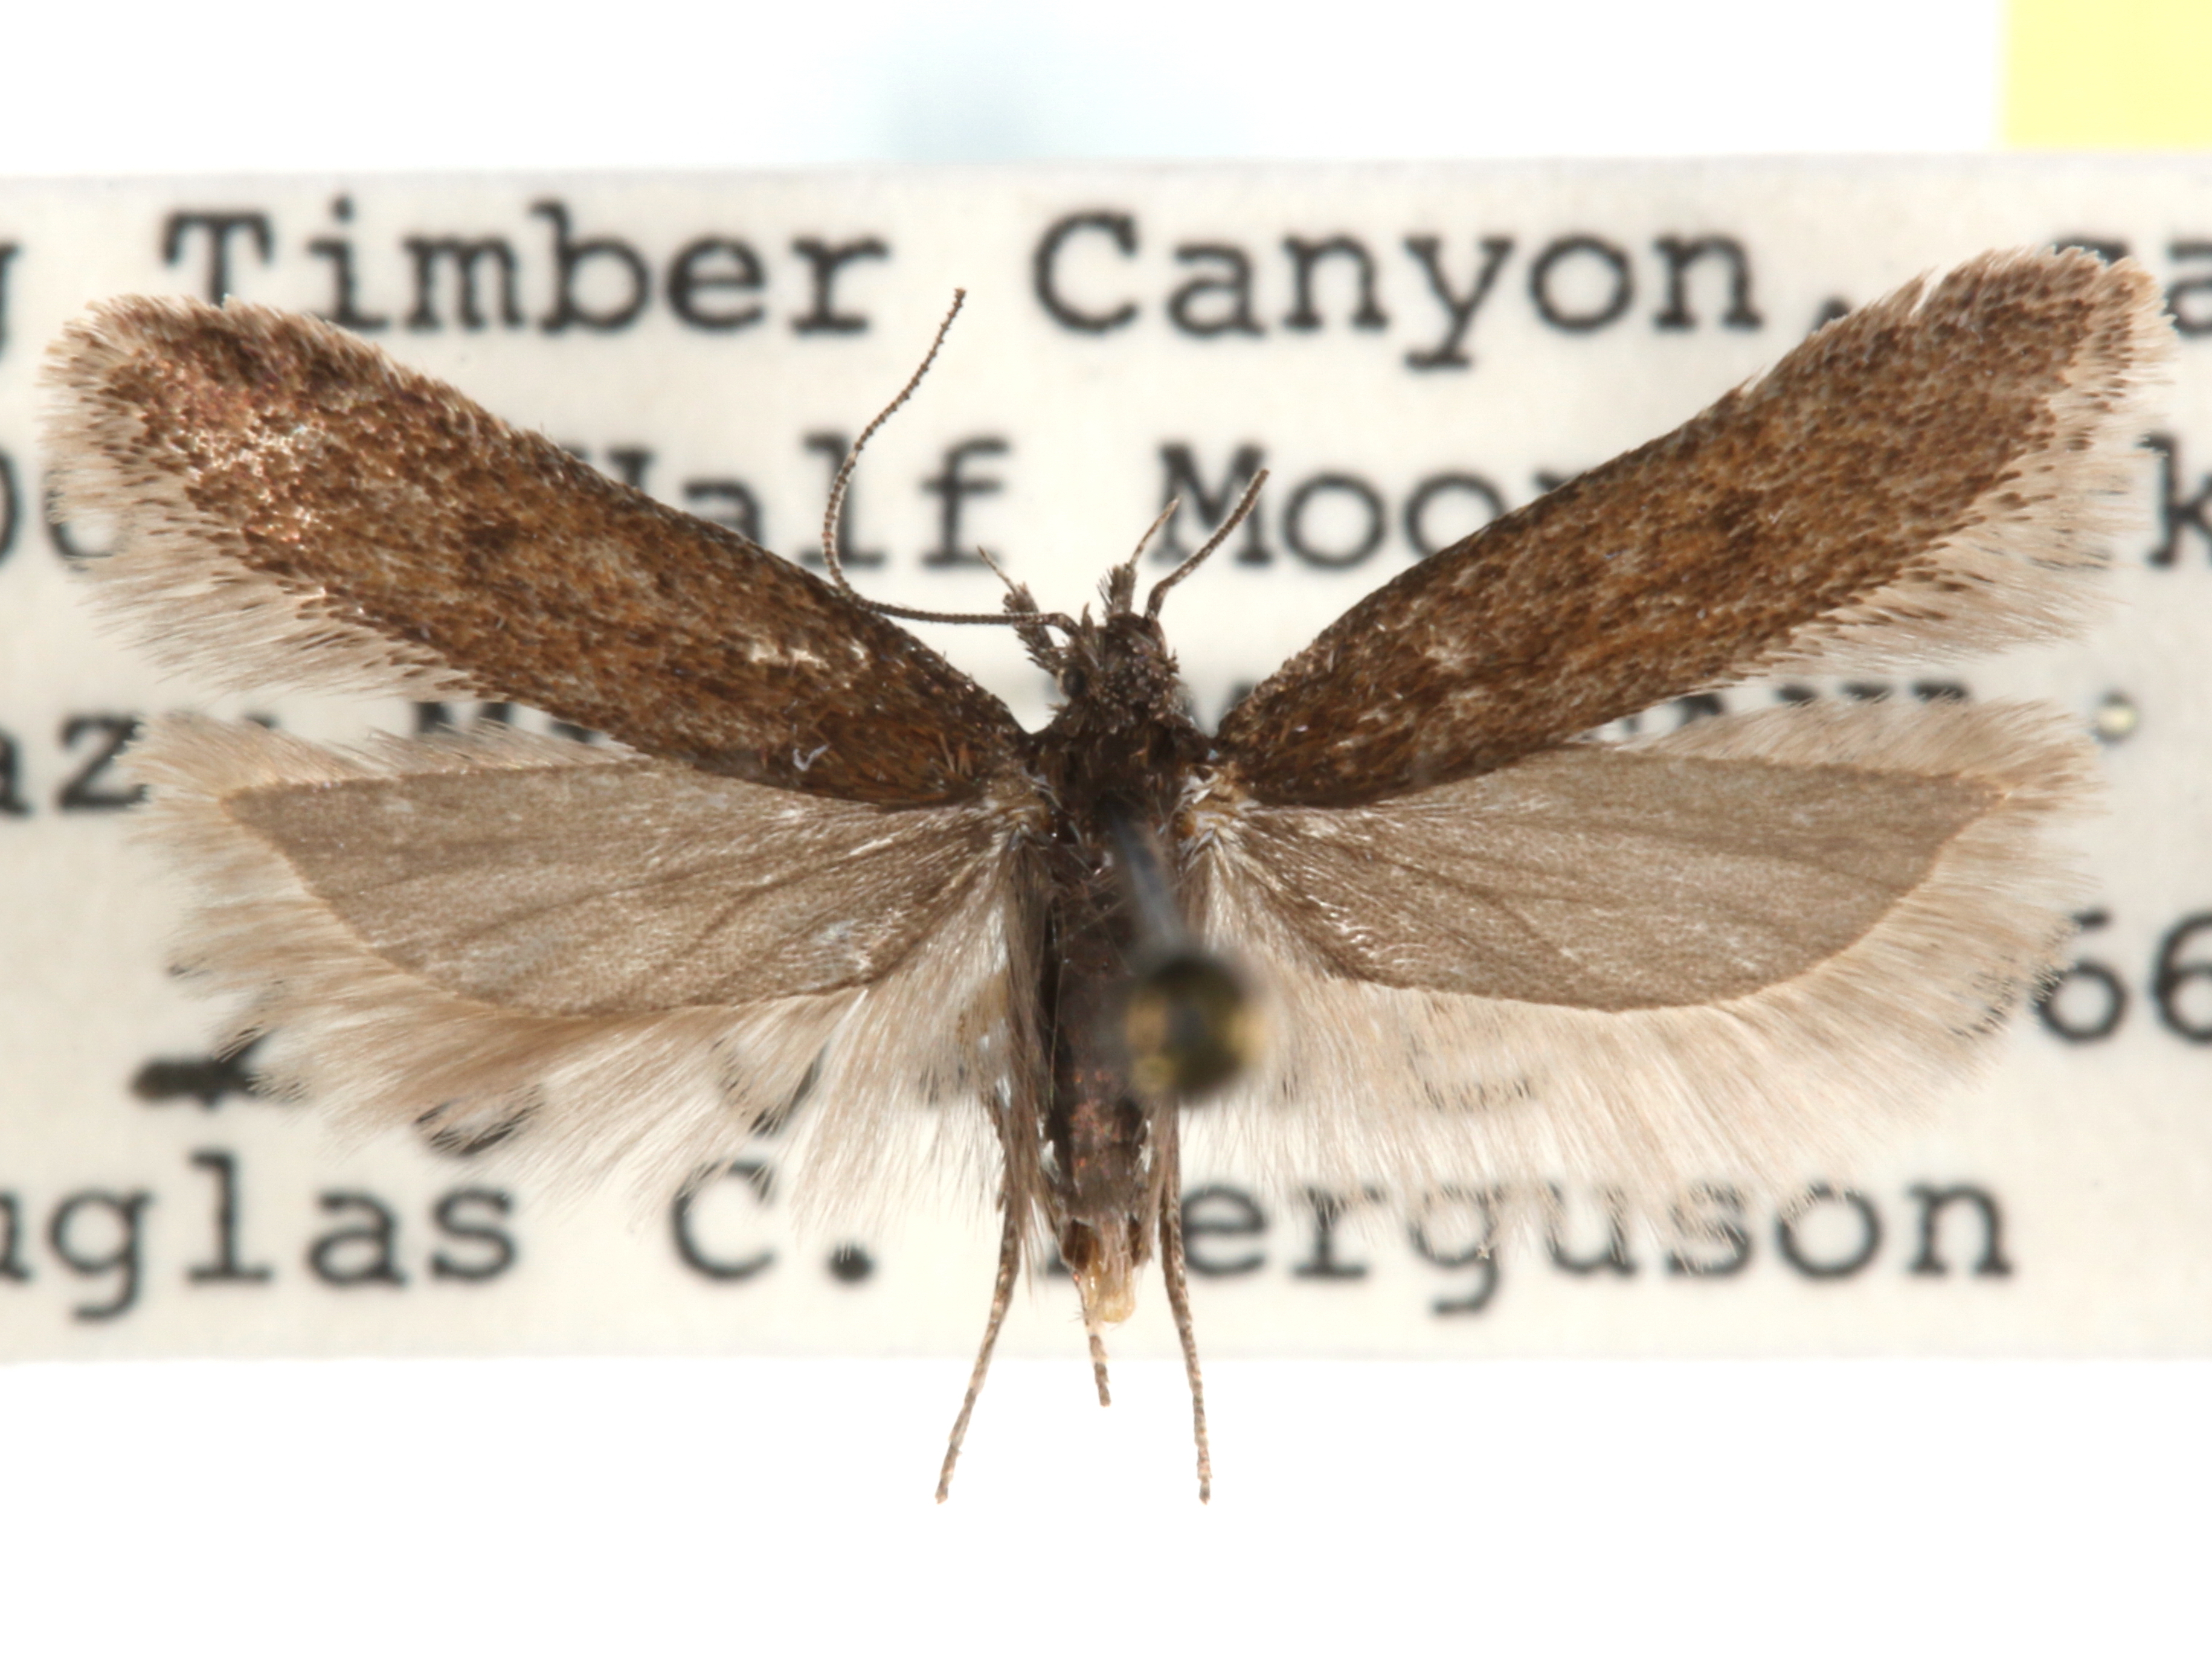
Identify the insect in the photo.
Chionodes nigrobarbata
